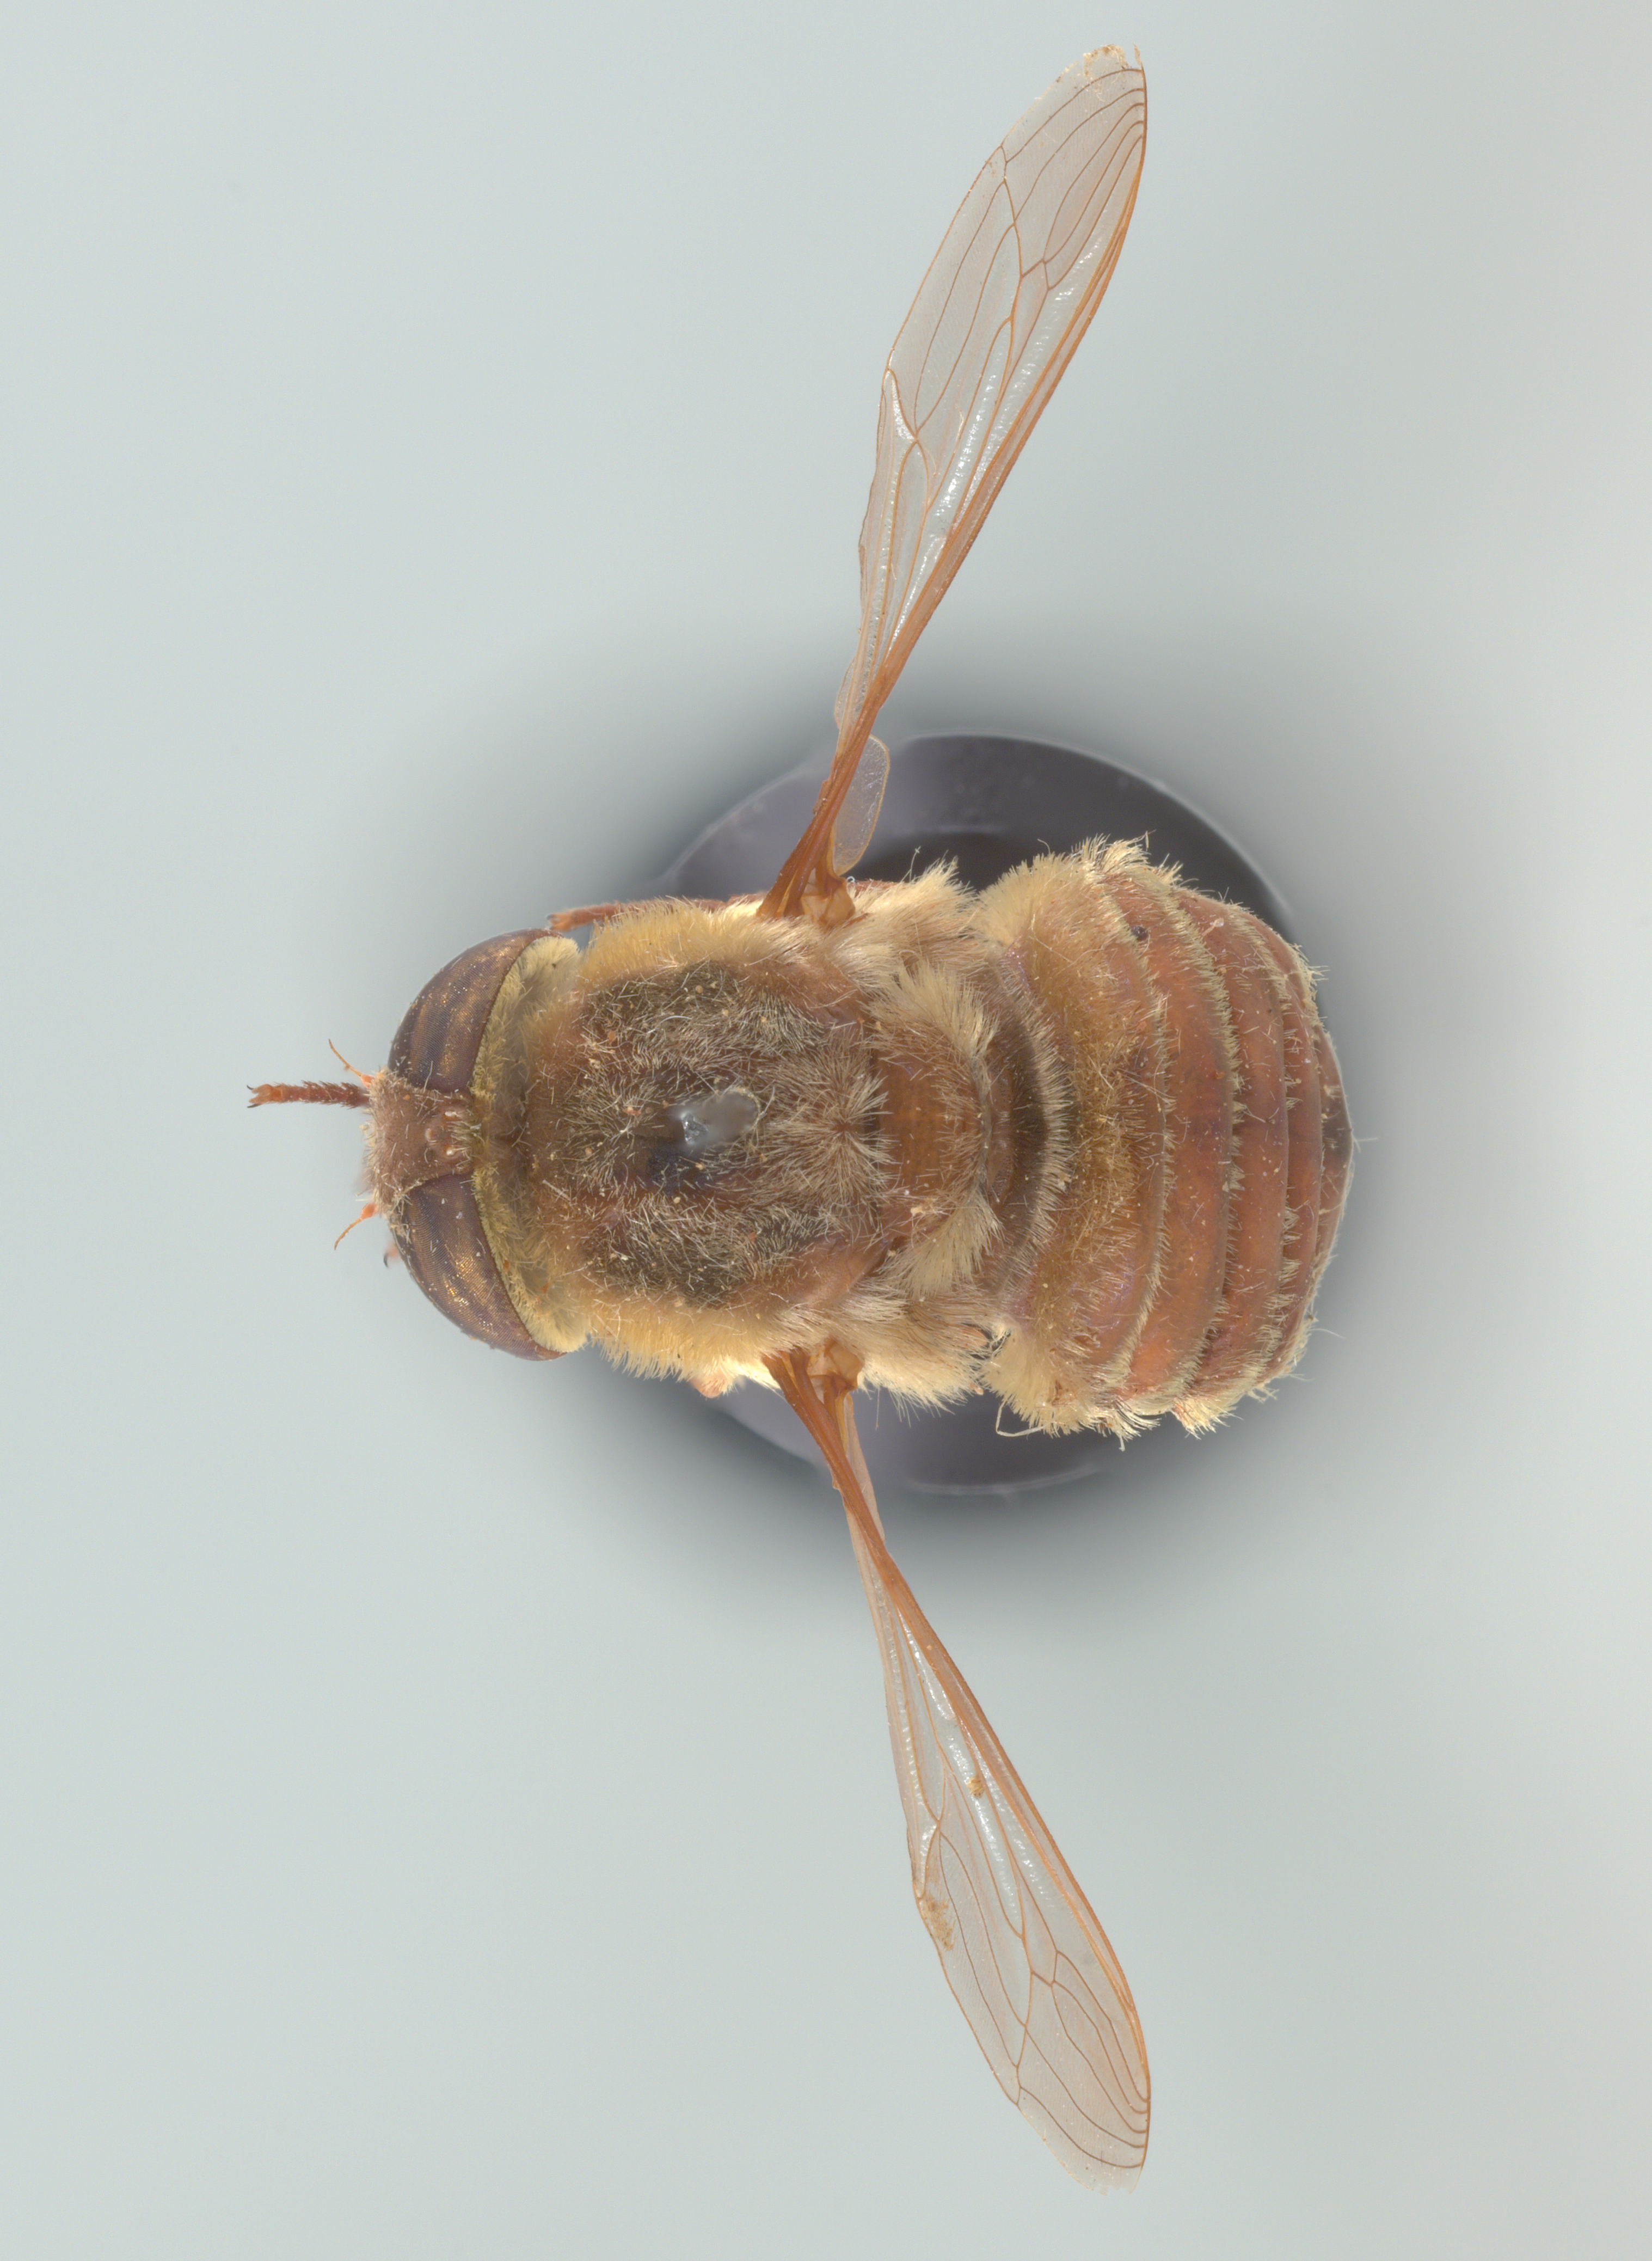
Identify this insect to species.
Neorhynchocephalus volaticus
